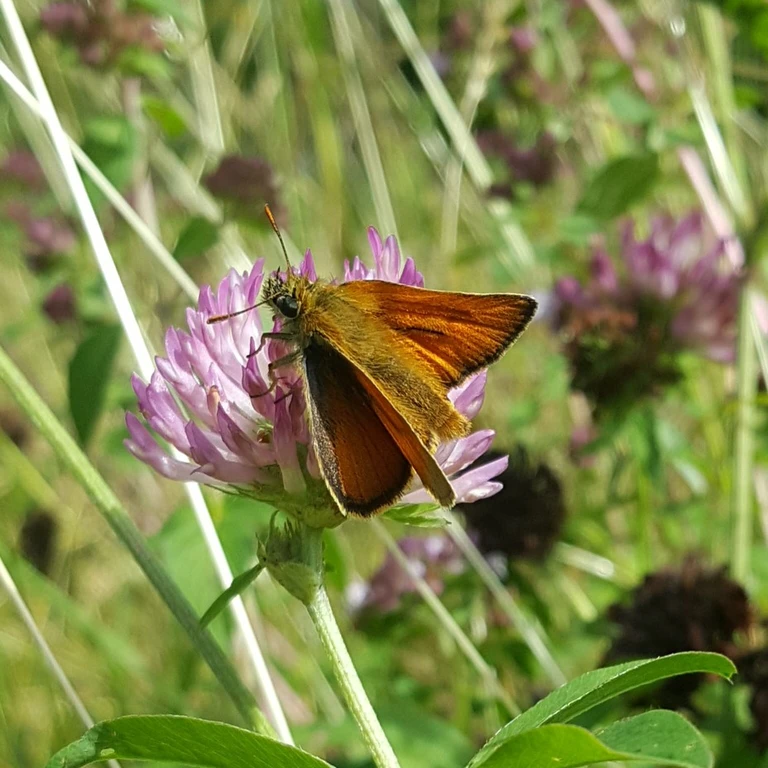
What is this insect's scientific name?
Thymelicus sylvestris
